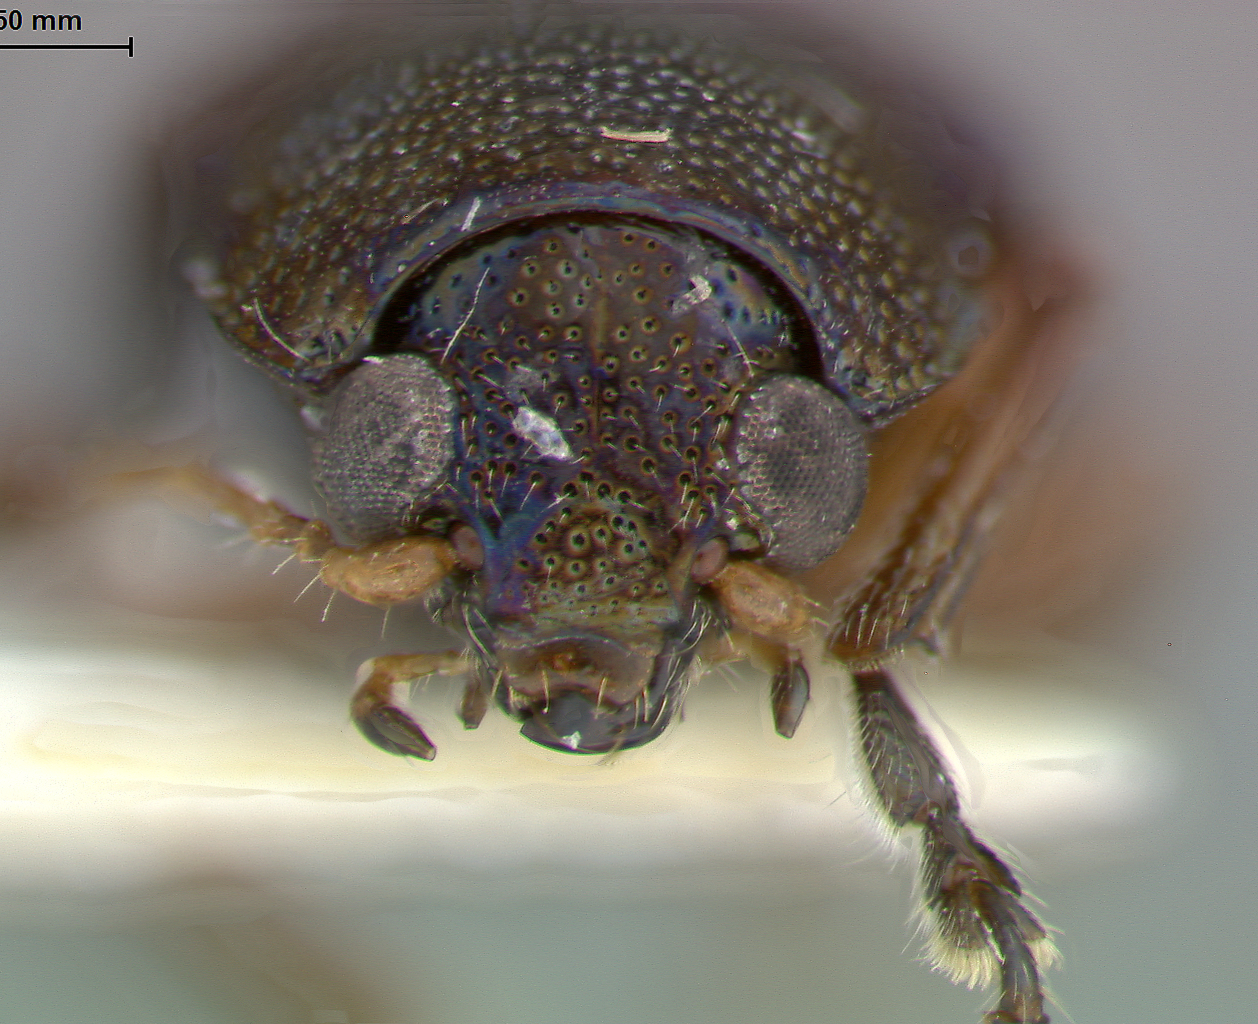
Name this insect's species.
Colaspis luciae
